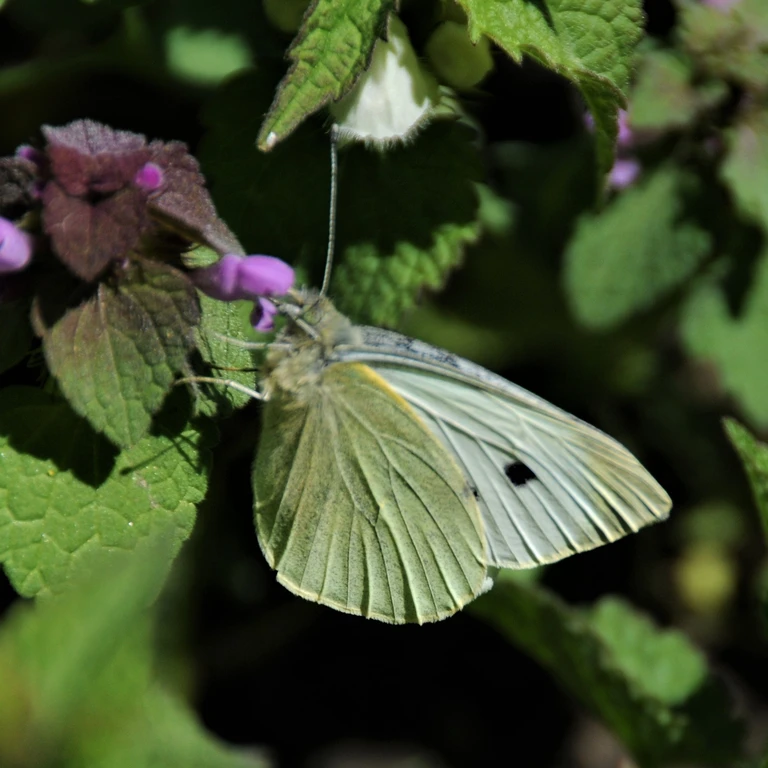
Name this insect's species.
Pieris brassicae
